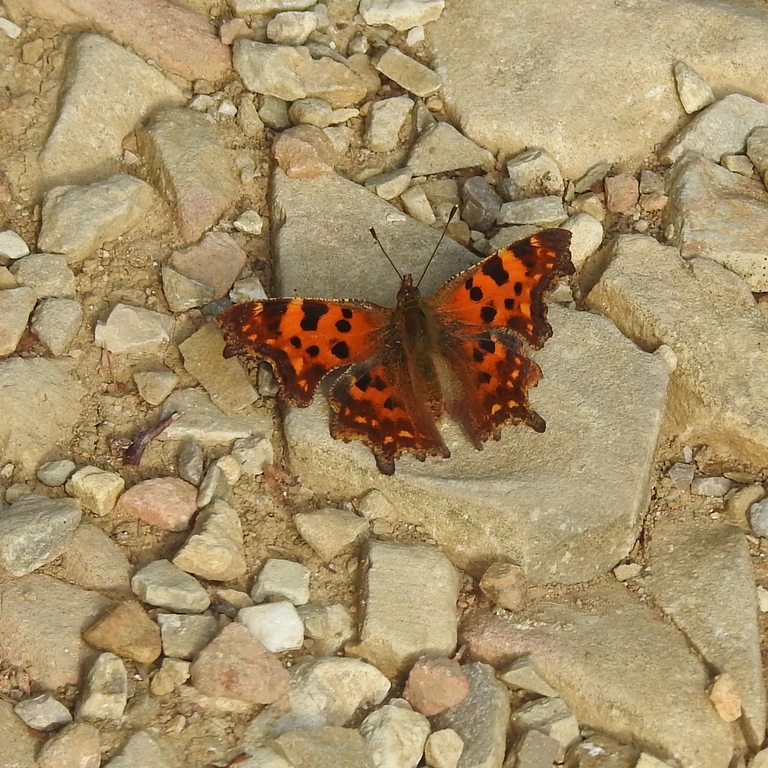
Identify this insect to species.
Polygonia c-album
